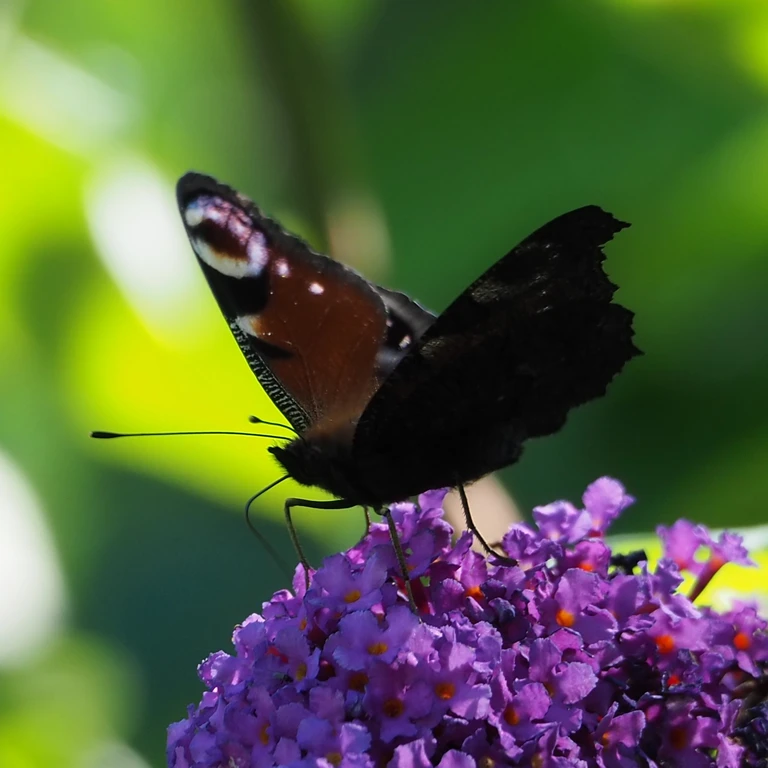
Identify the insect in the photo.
Aglais io
